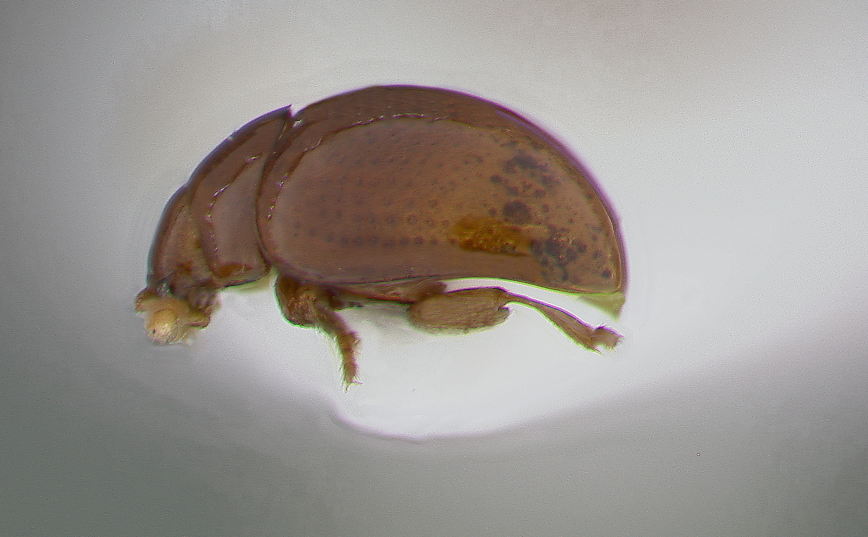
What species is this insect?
Clavicornaltica dali
